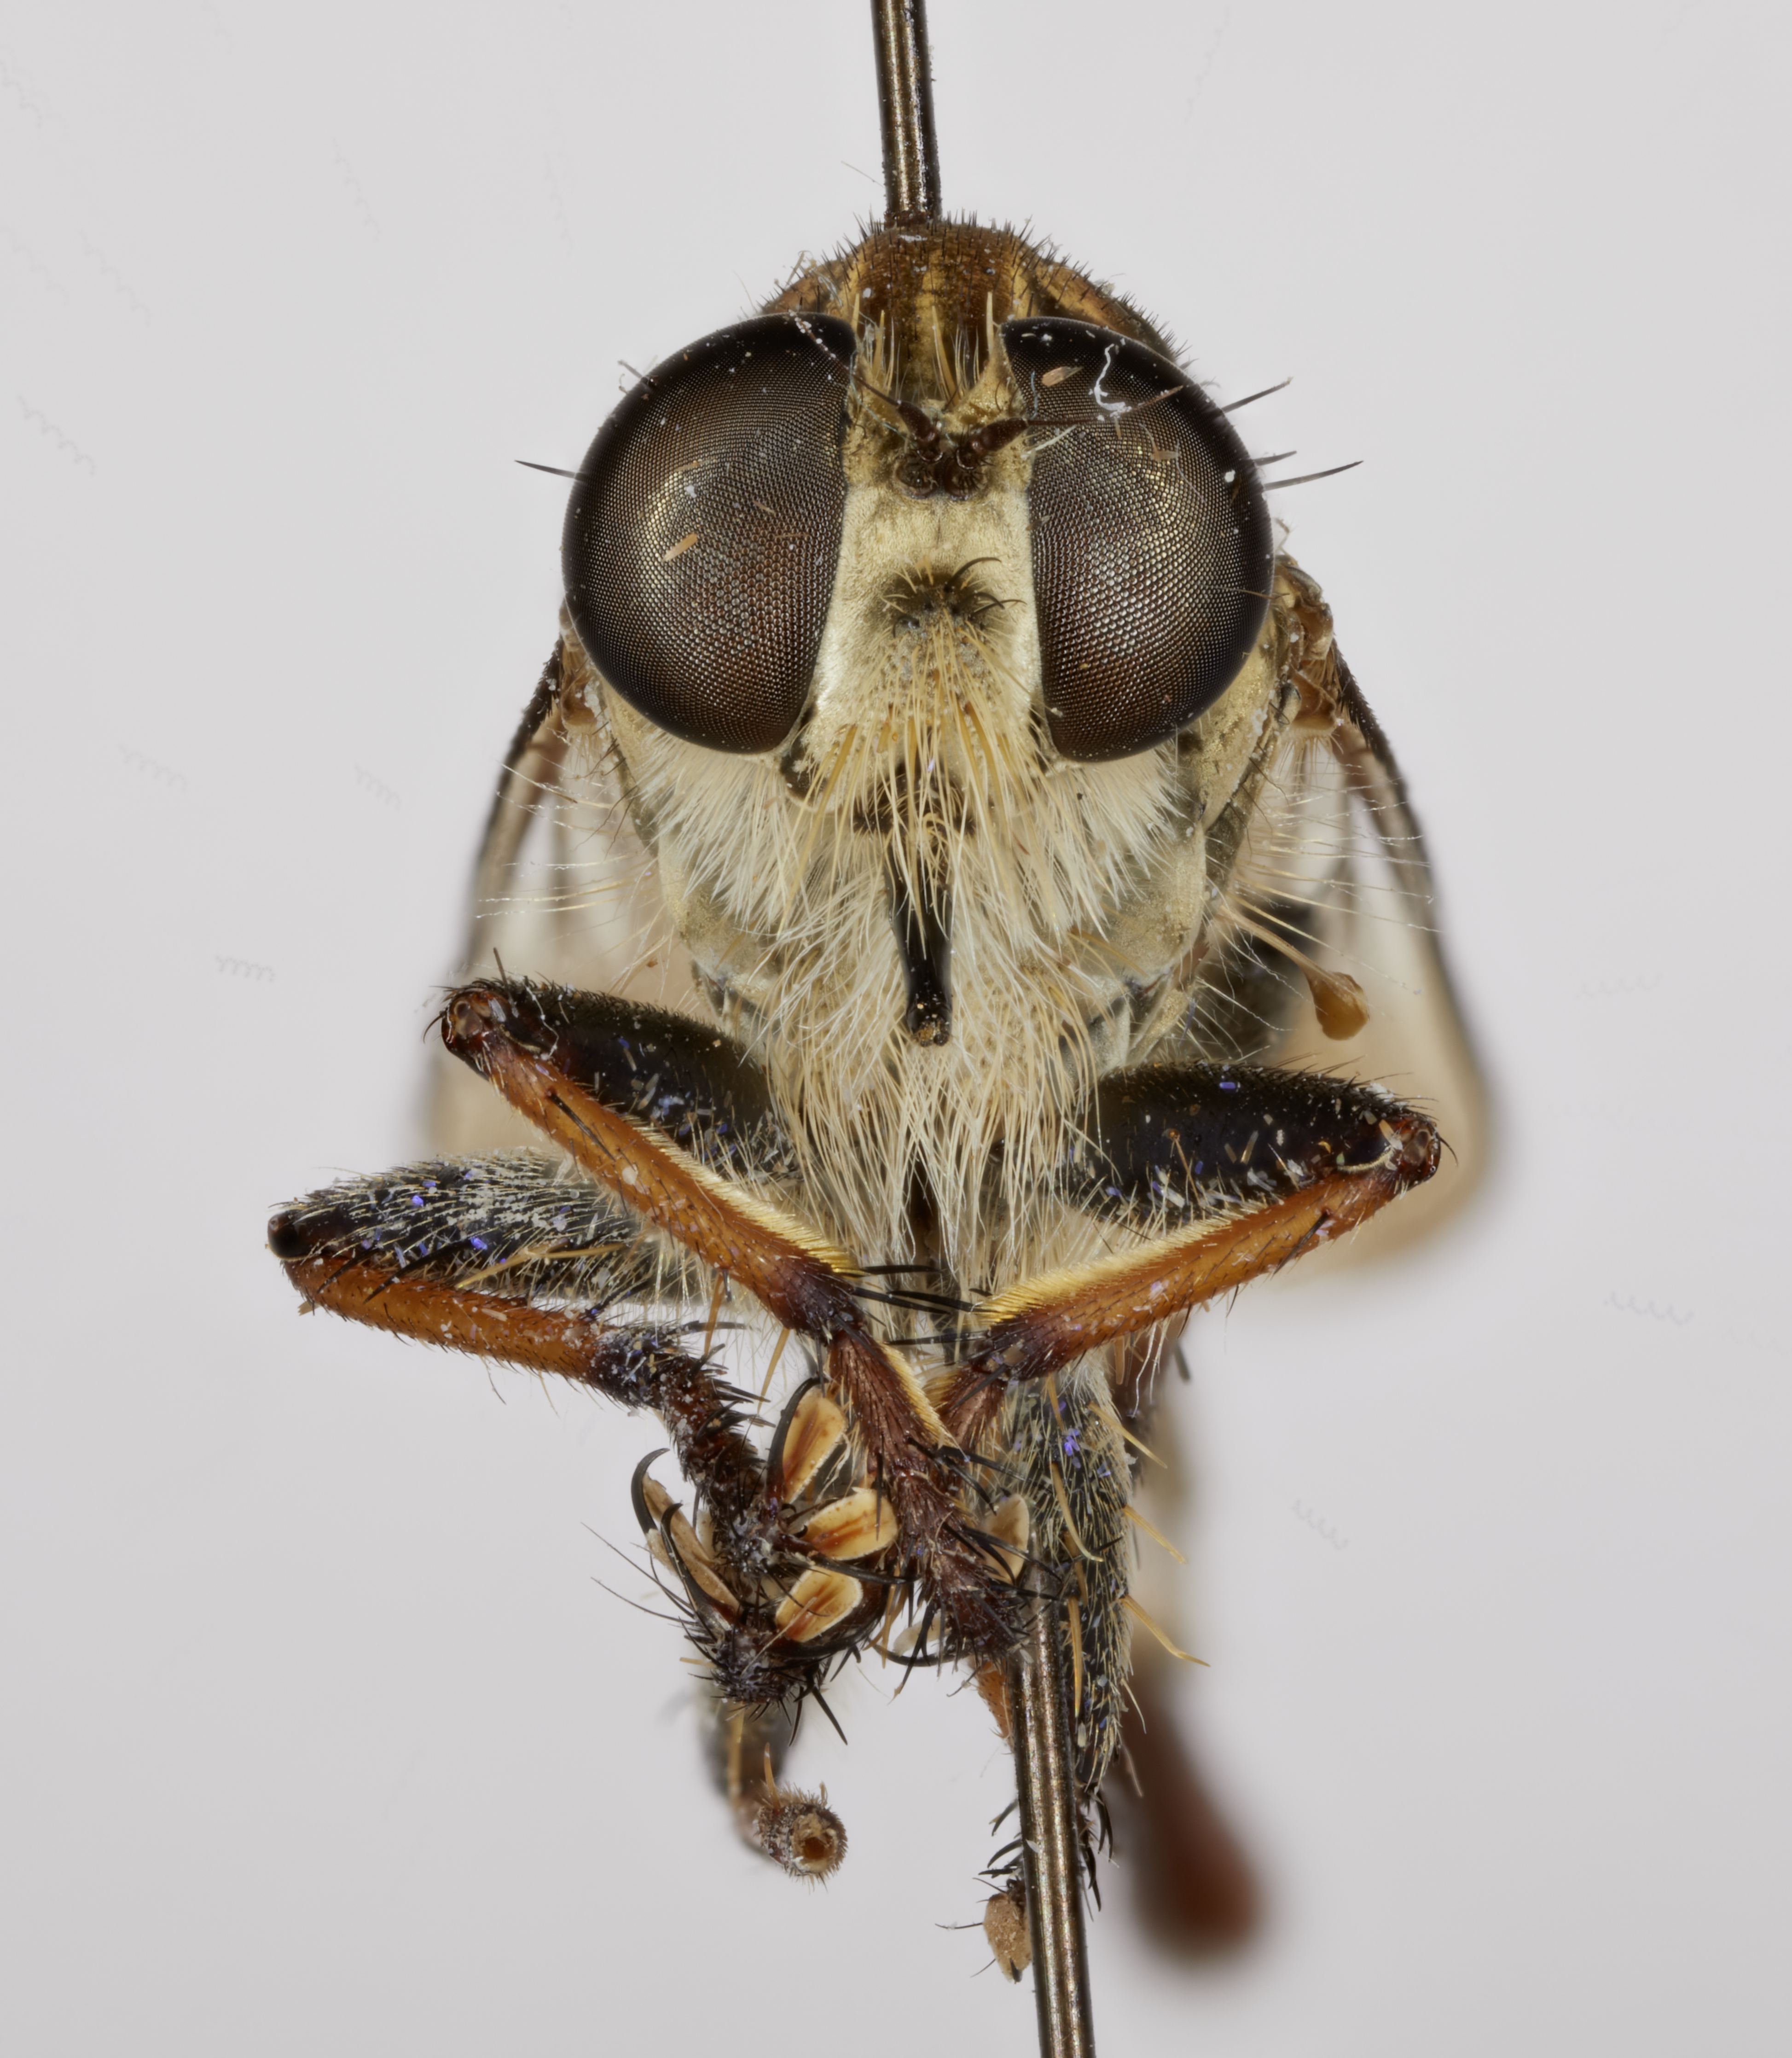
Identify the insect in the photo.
Efferia insula
